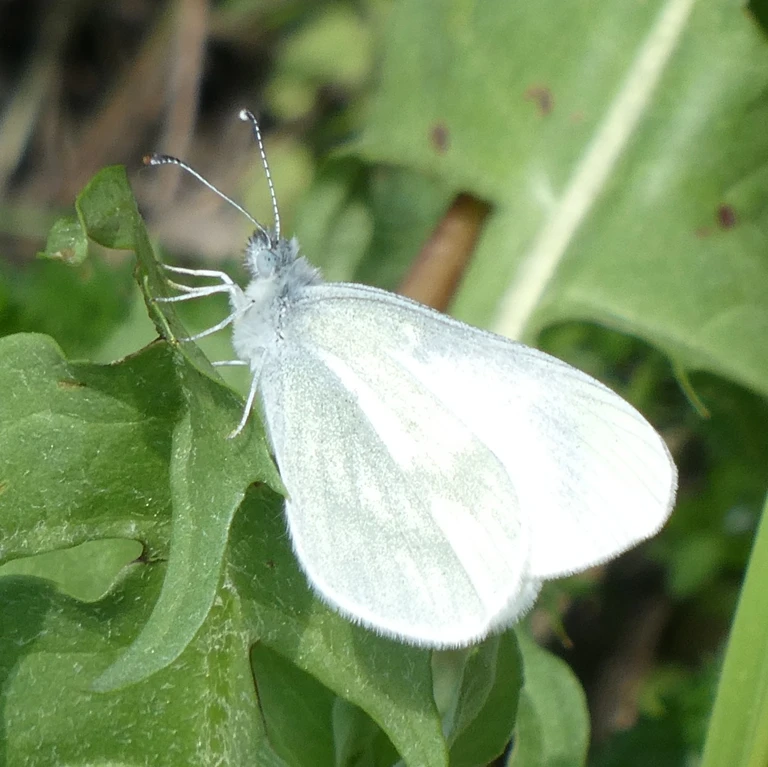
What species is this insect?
Leptidea sinapis/juvernica
